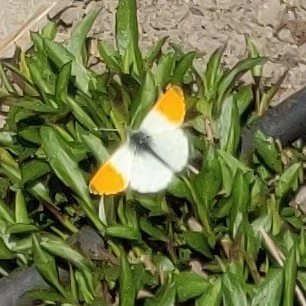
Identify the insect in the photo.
Anthocharis cardamines
